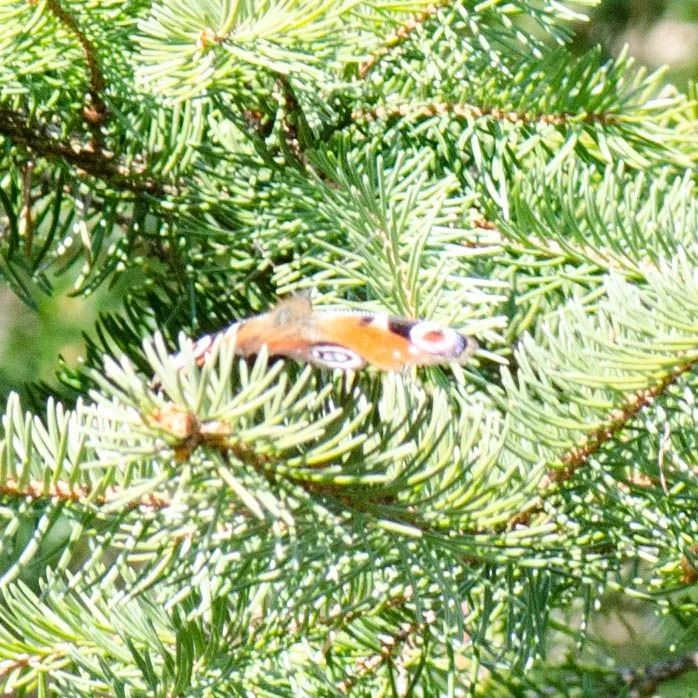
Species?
Aglais io
